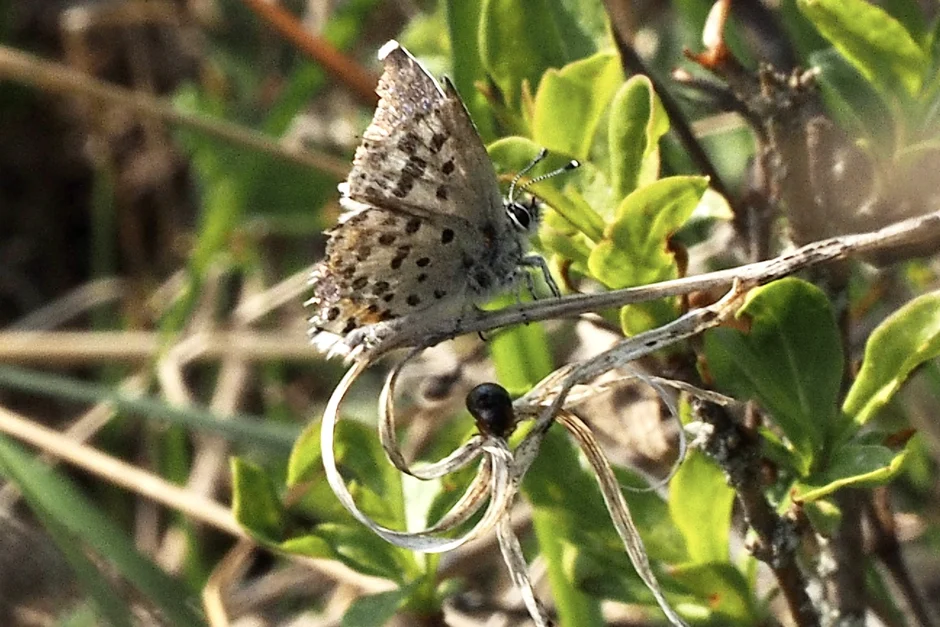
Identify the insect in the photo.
Scolitantides orion
